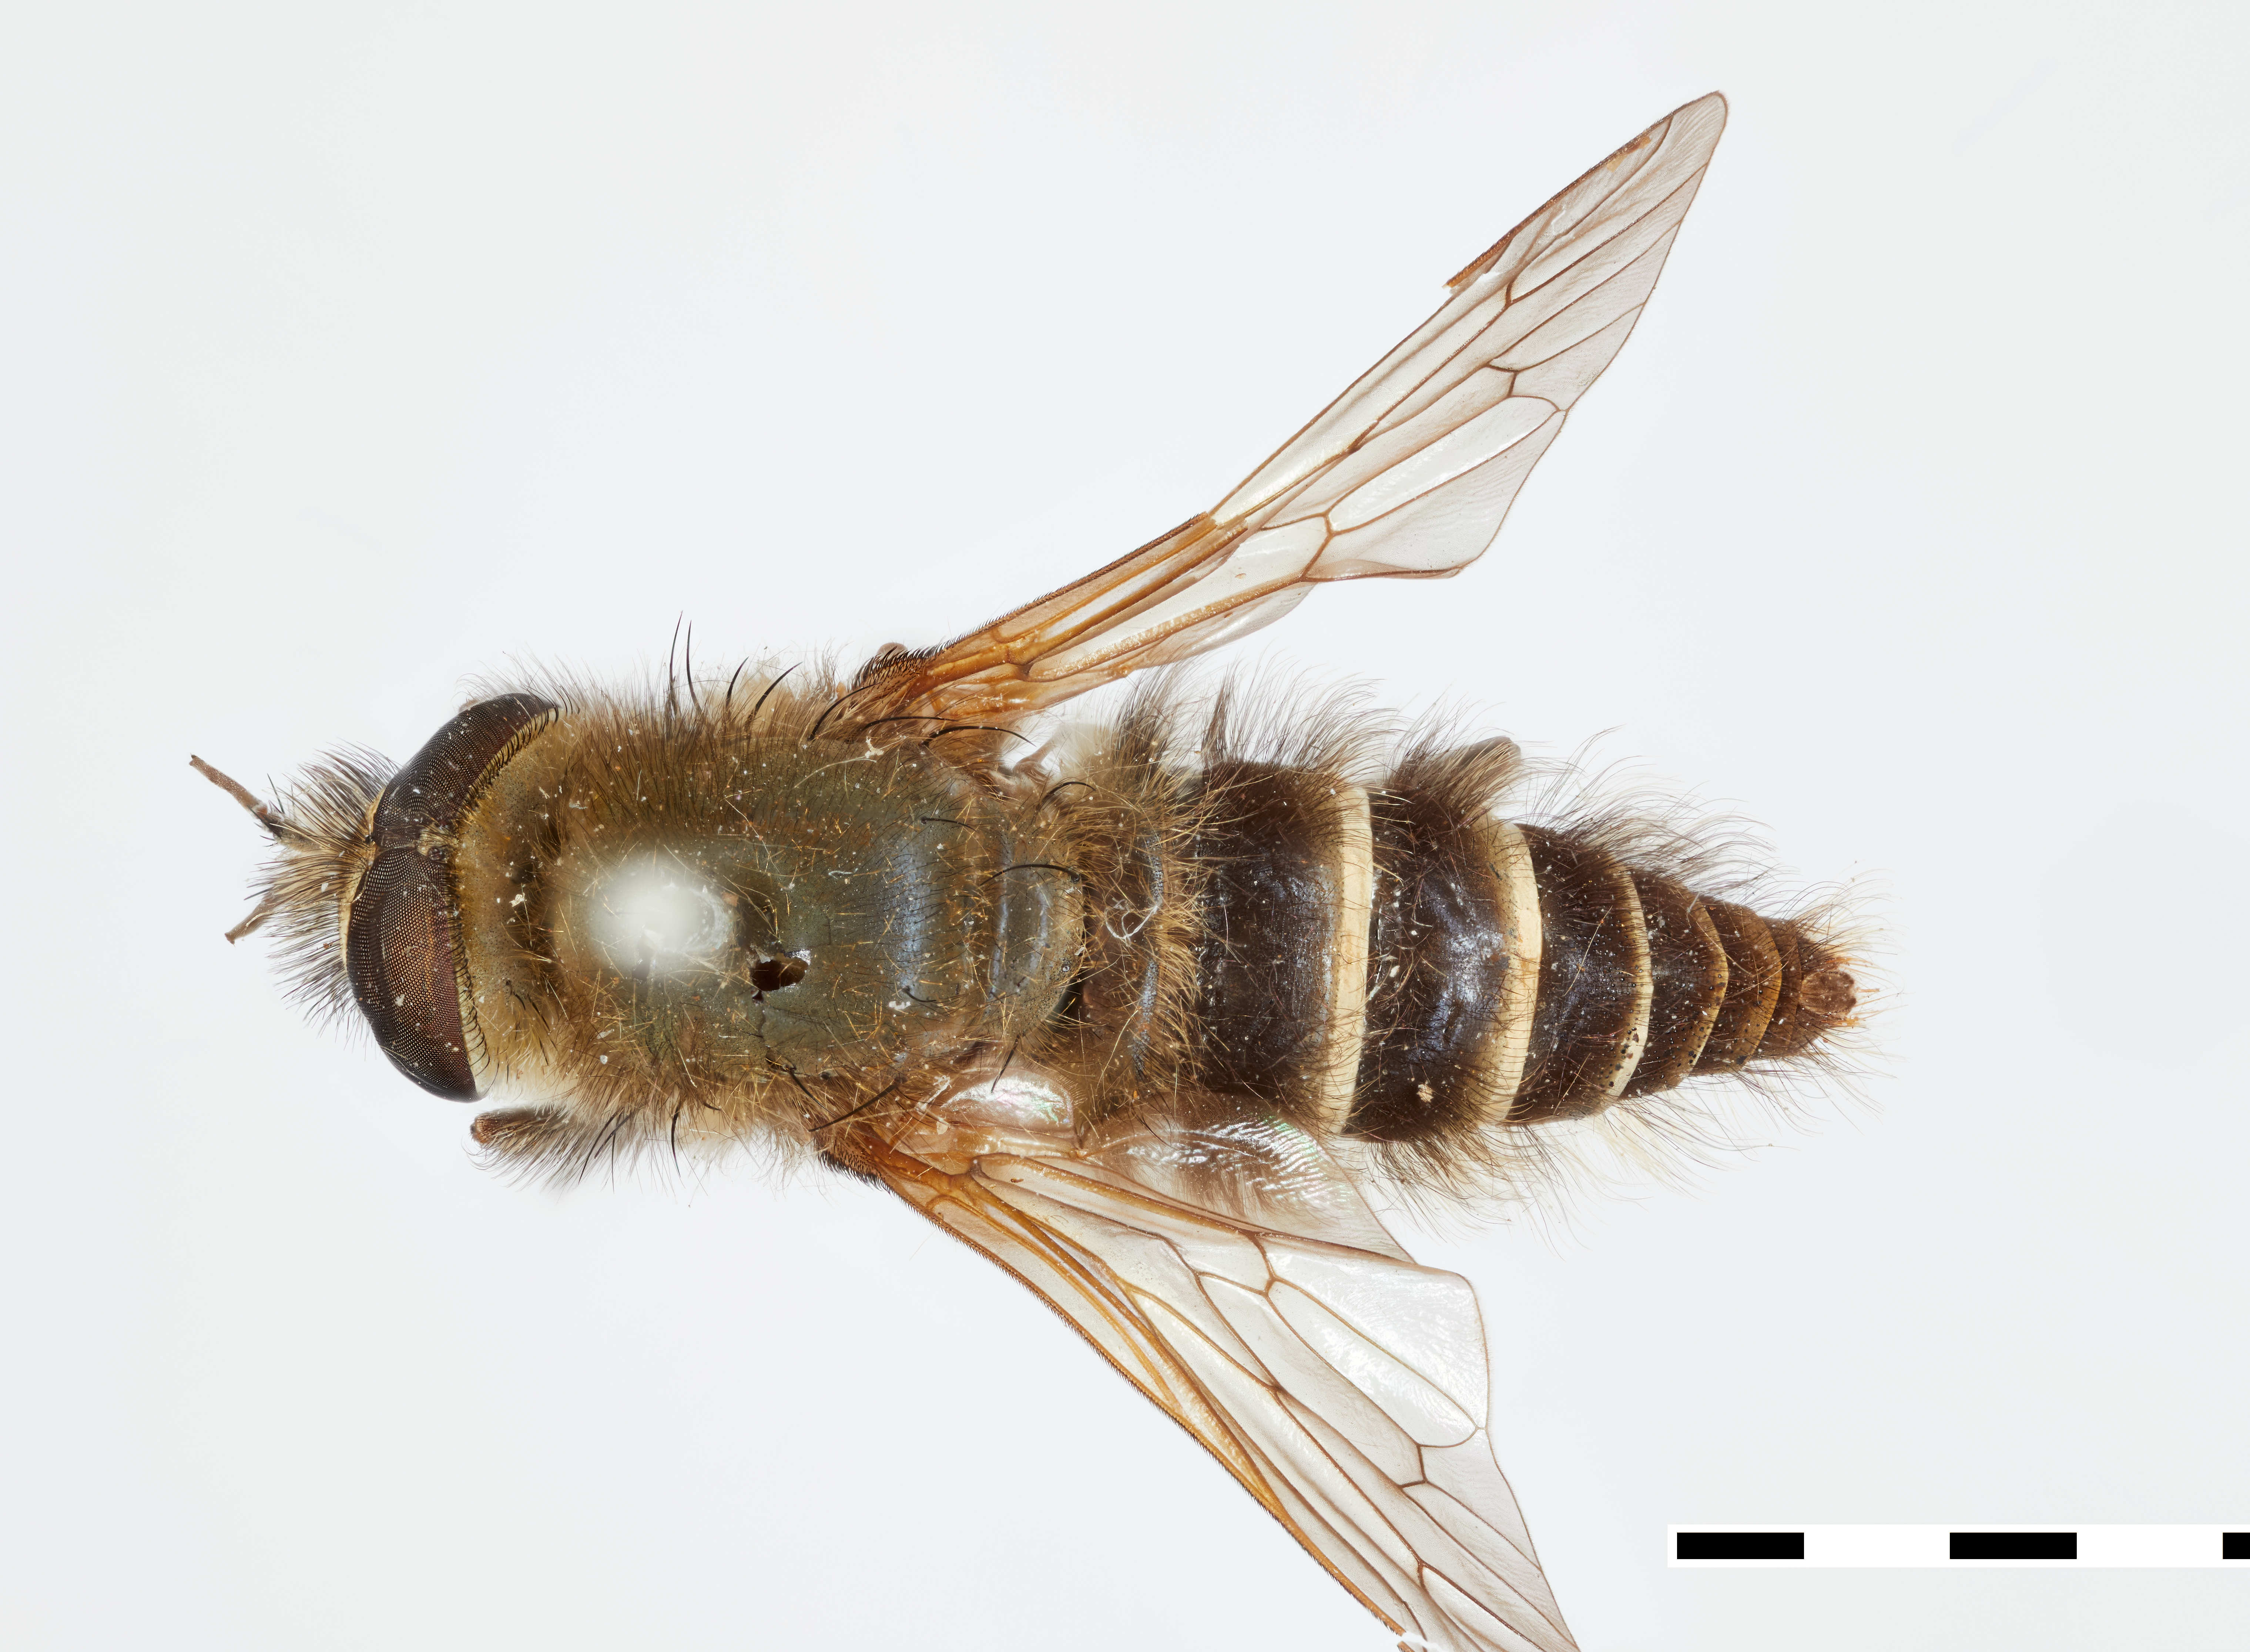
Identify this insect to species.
Thereva latistriata
